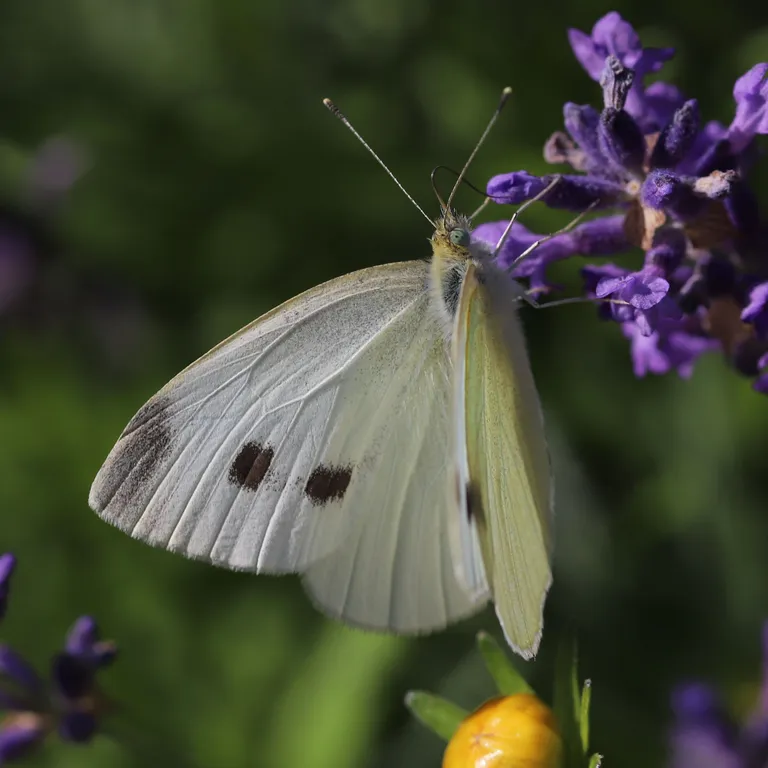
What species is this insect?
Pieris rapae
